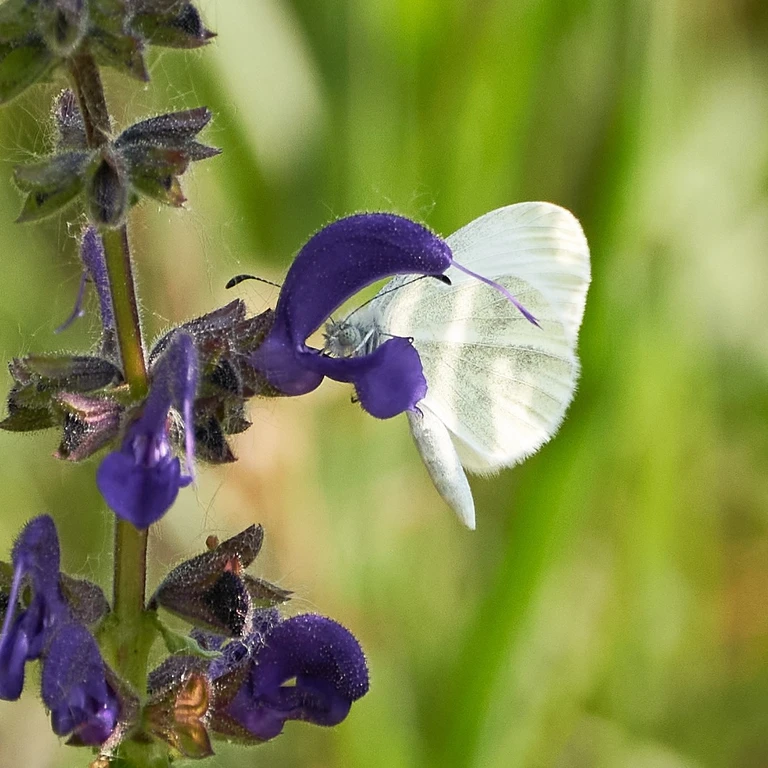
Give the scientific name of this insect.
Leptidea sinapis/juvernica
